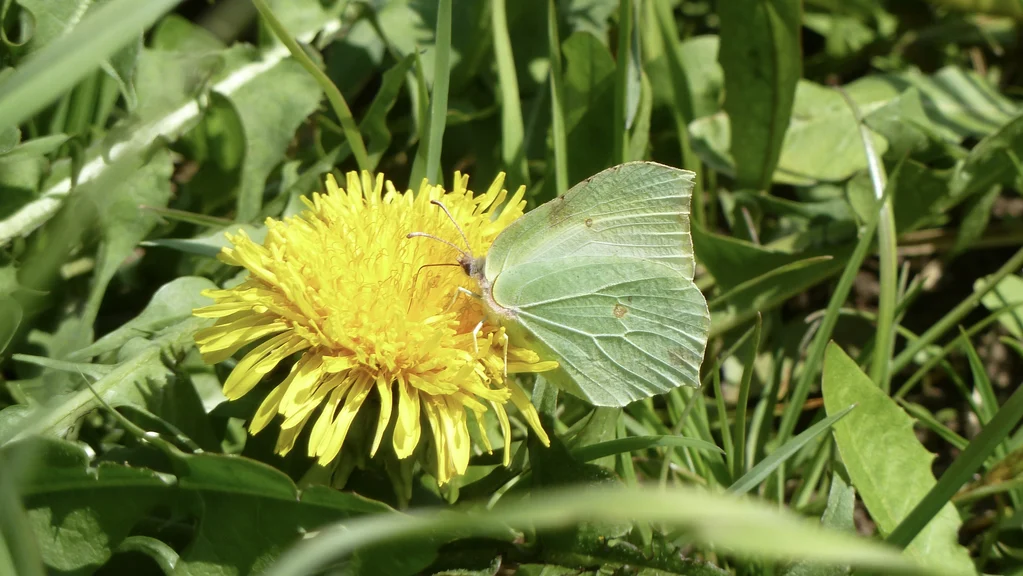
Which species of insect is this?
Gonepteryx rhamni
